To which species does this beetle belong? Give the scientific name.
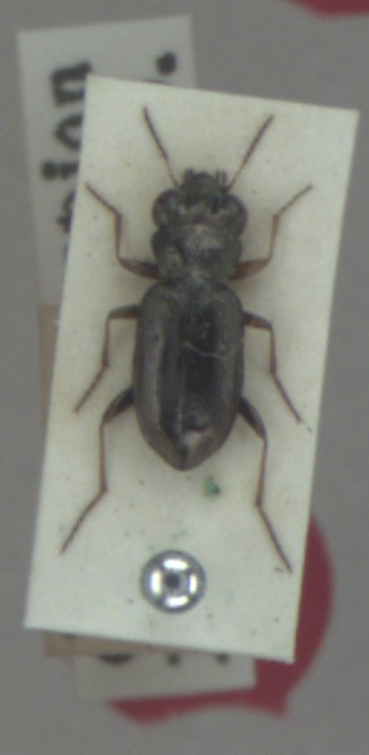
Notiophilus rufipes
